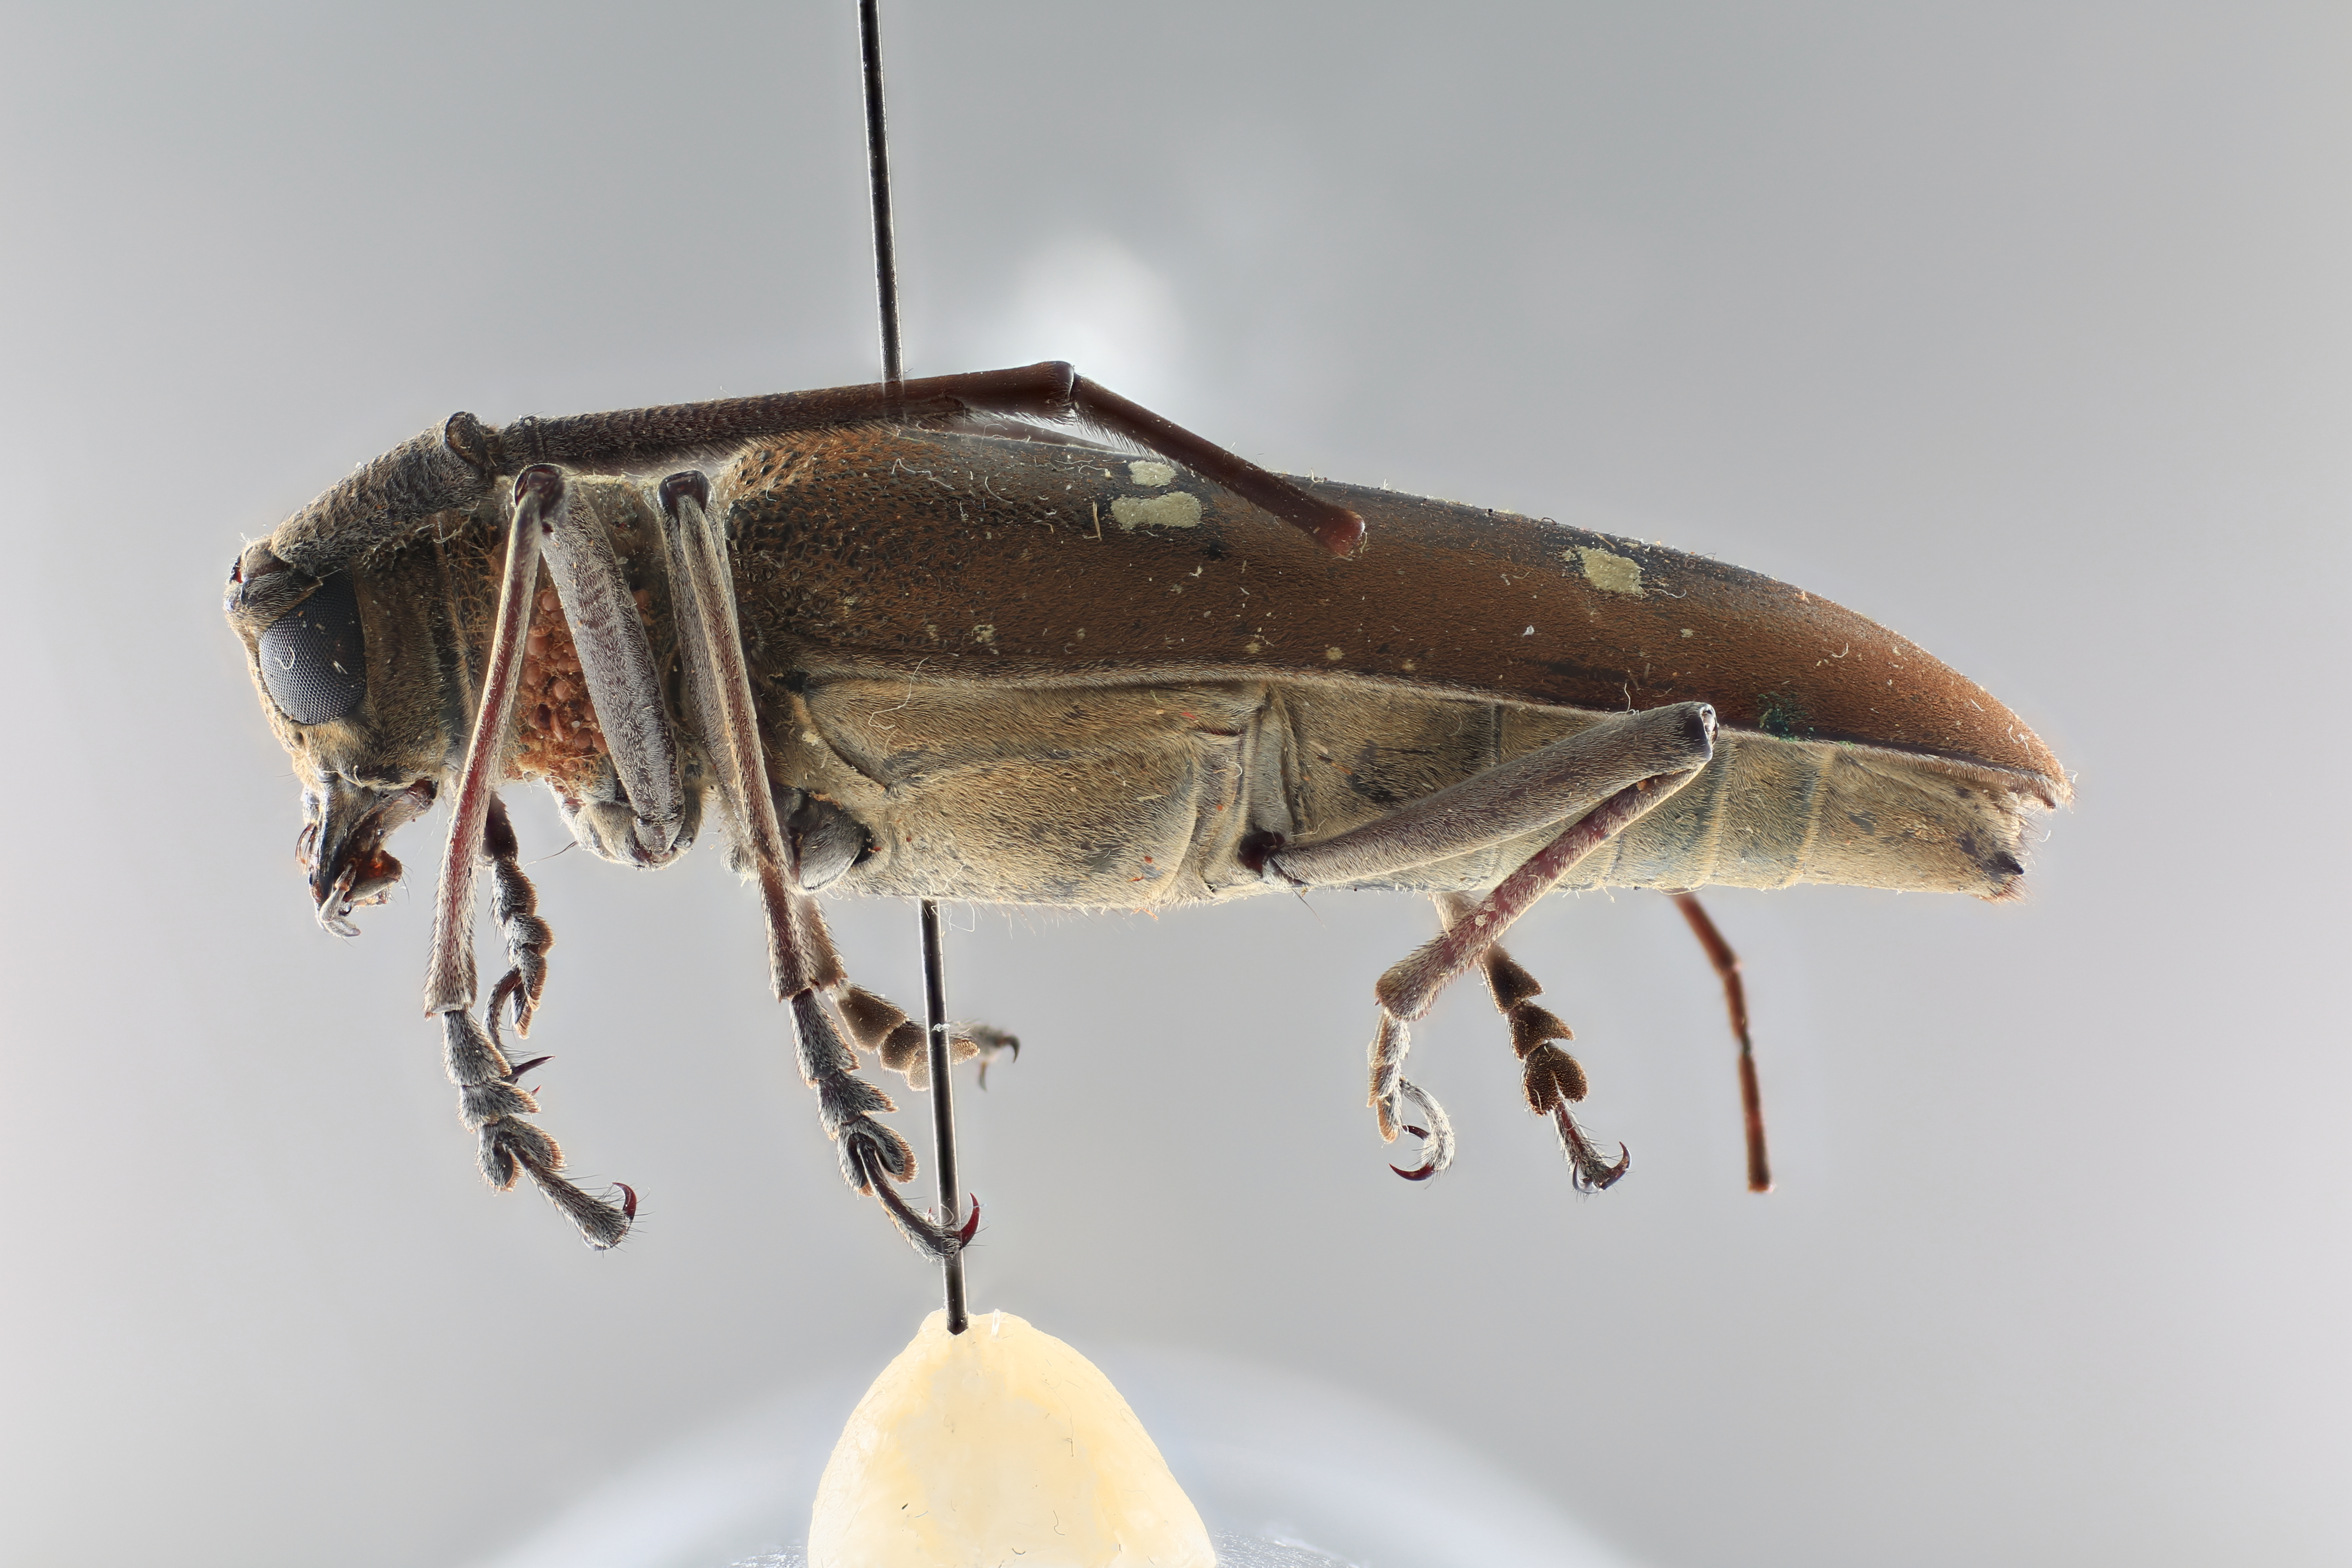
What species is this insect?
Taeniotes iridescens
